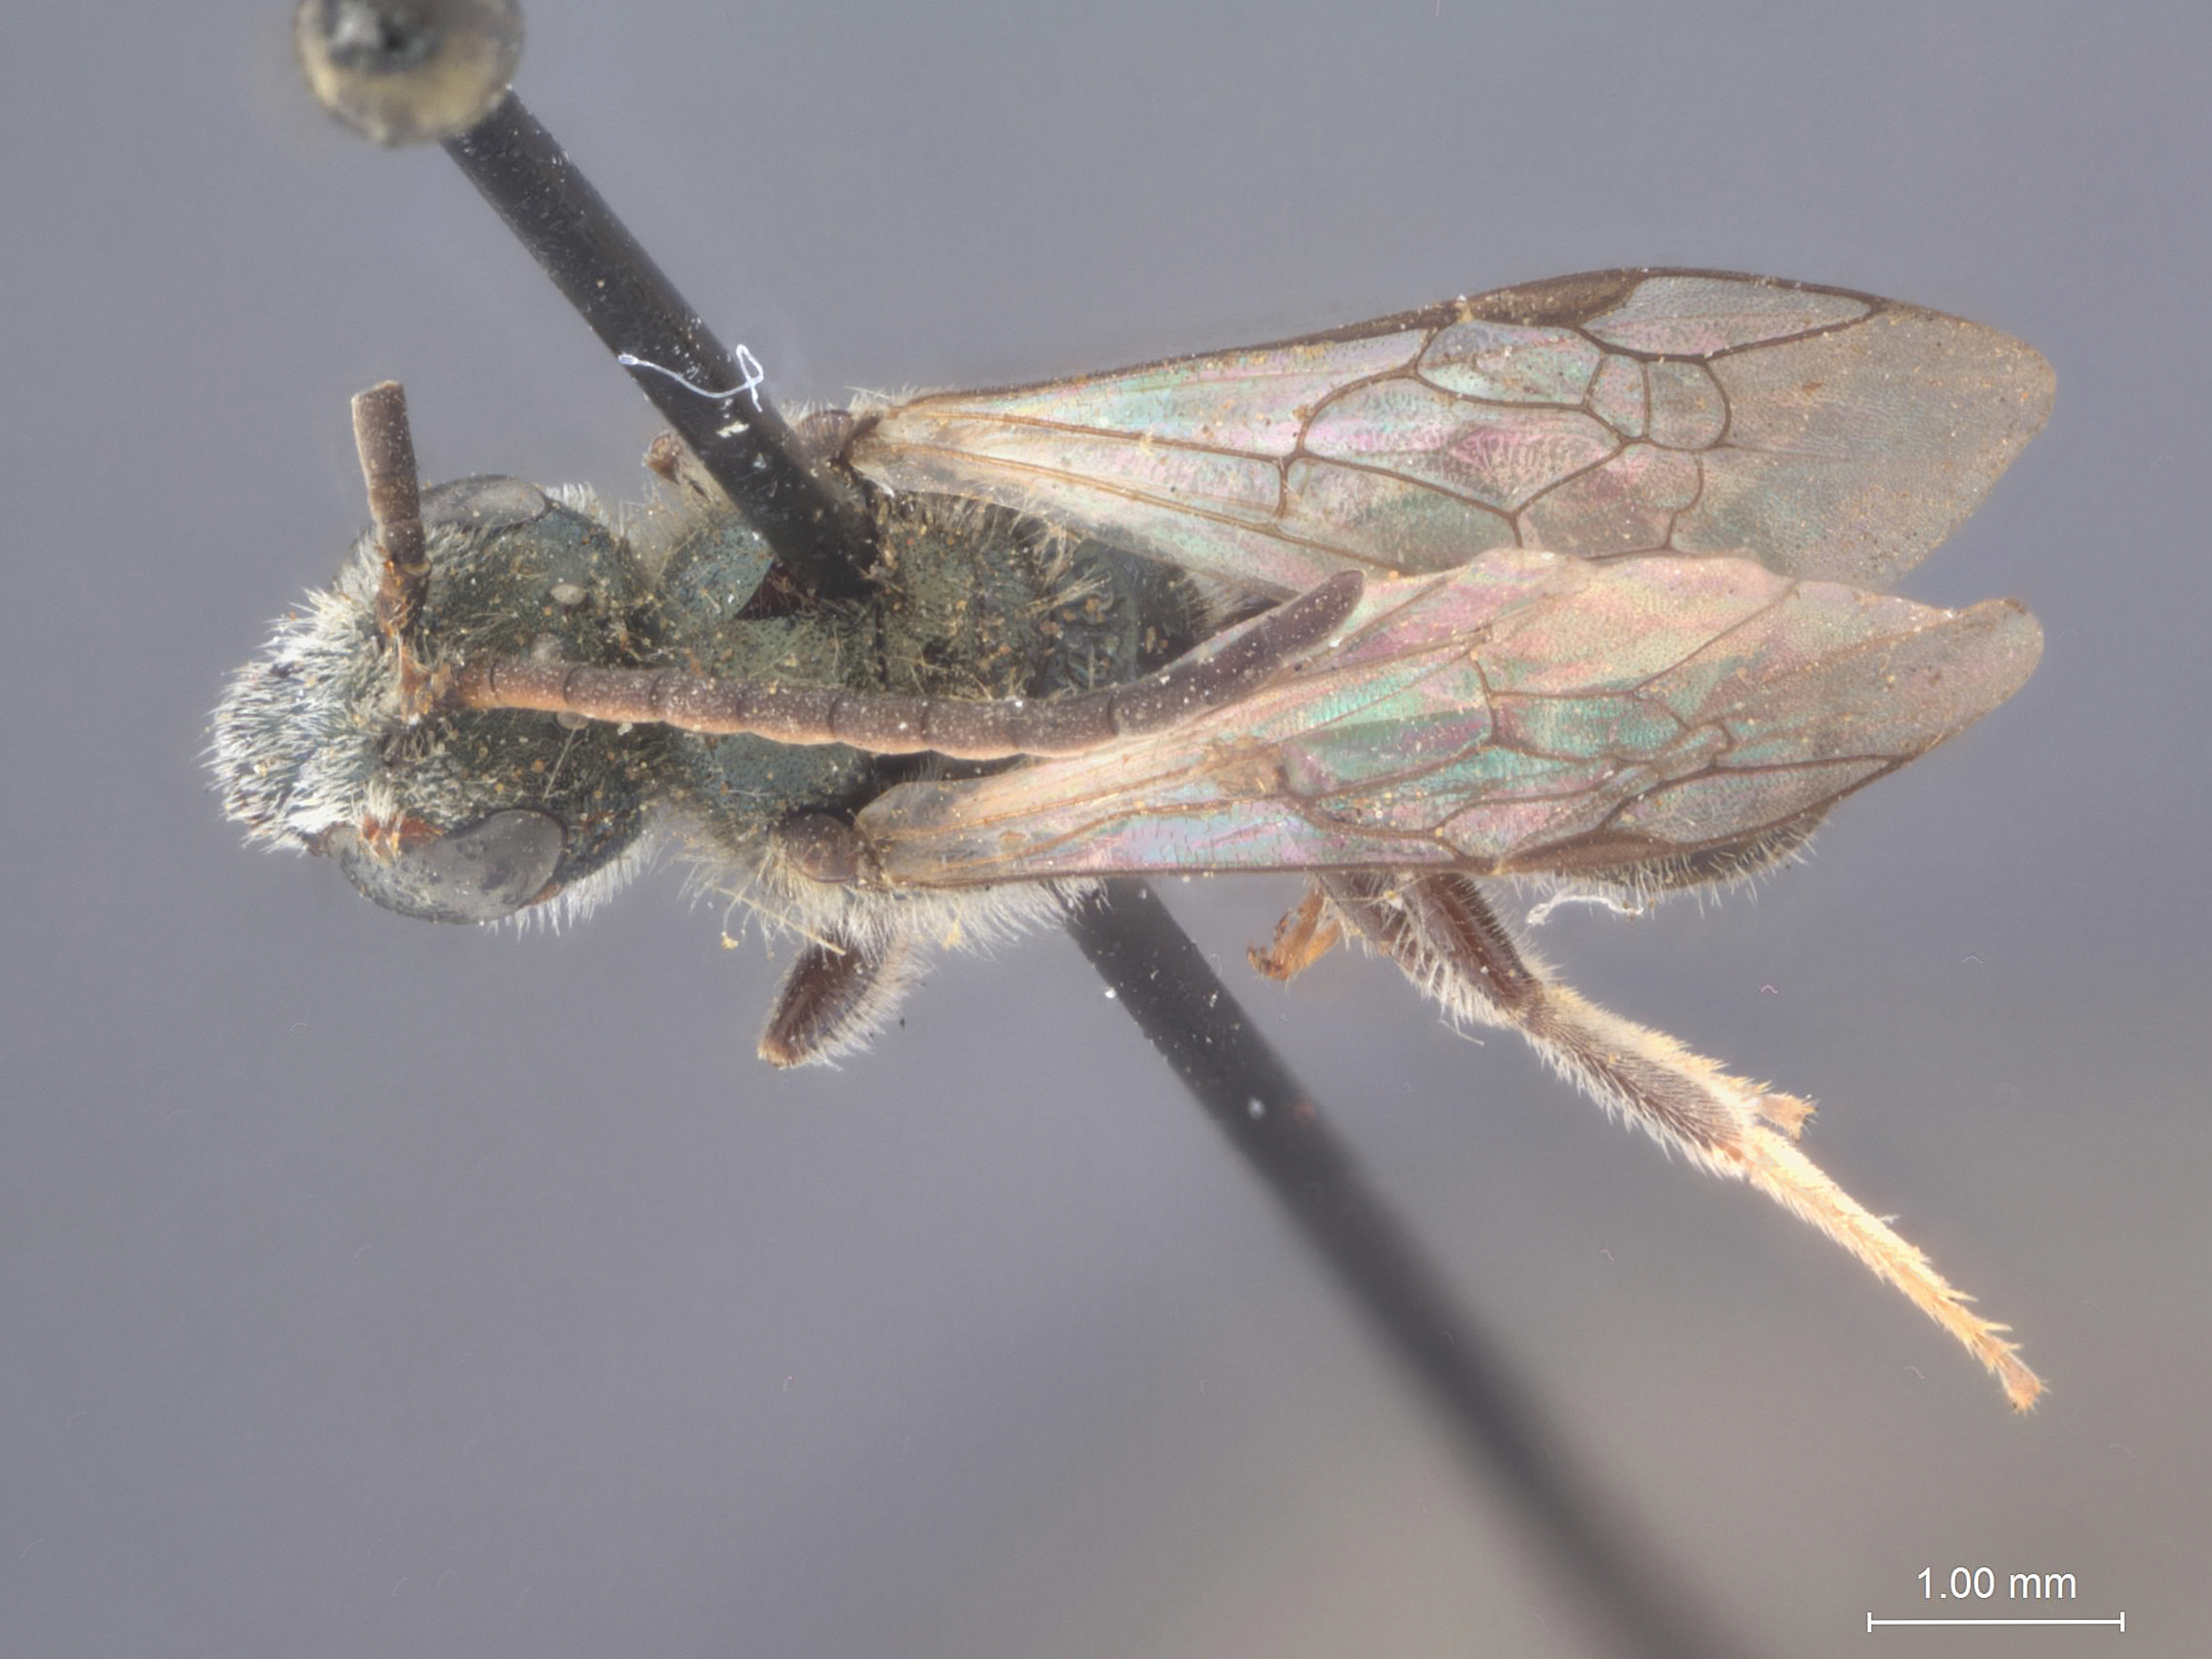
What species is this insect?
Halictus longicornis
